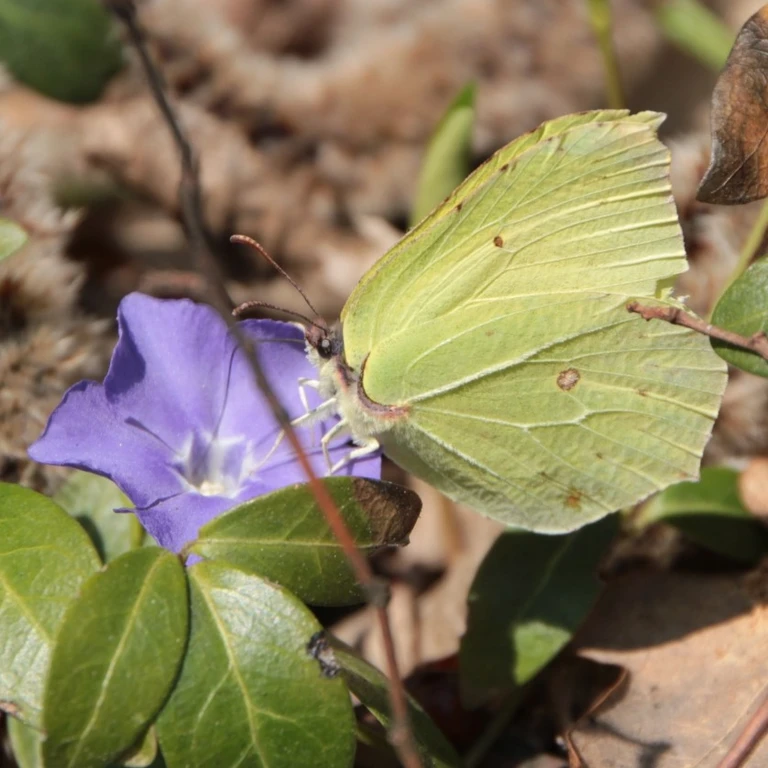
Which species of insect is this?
Gonepteryx rhamni
